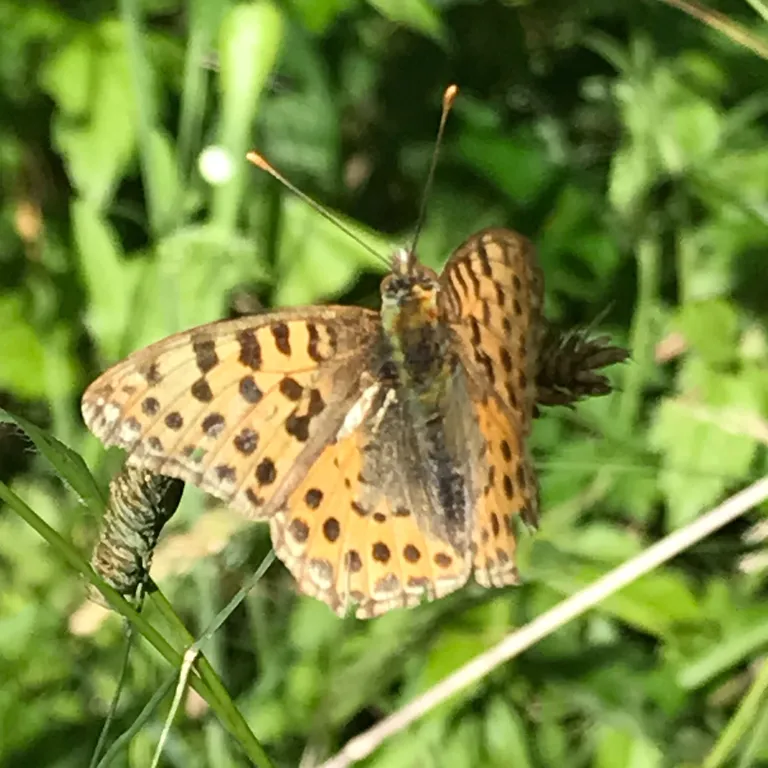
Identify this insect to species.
Issoria lathonia
